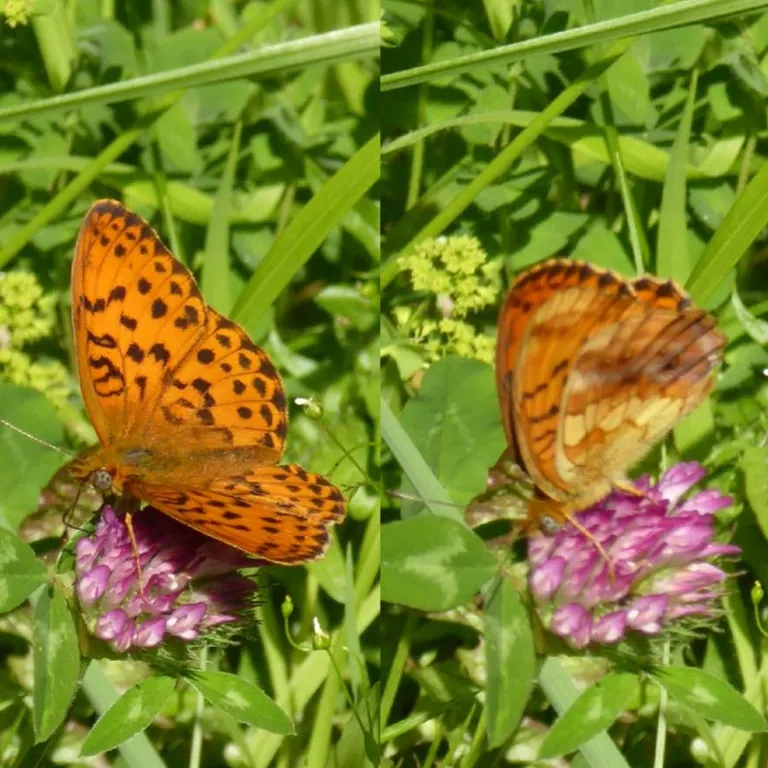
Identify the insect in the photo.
Brenthis daphne
